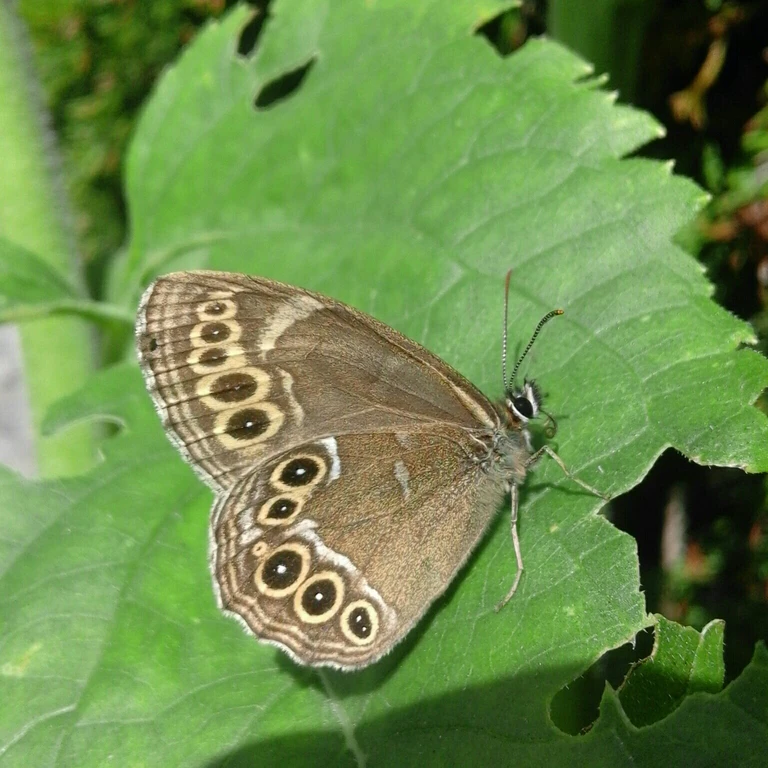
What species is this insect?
Lopinga achine (also Pararge achine)
